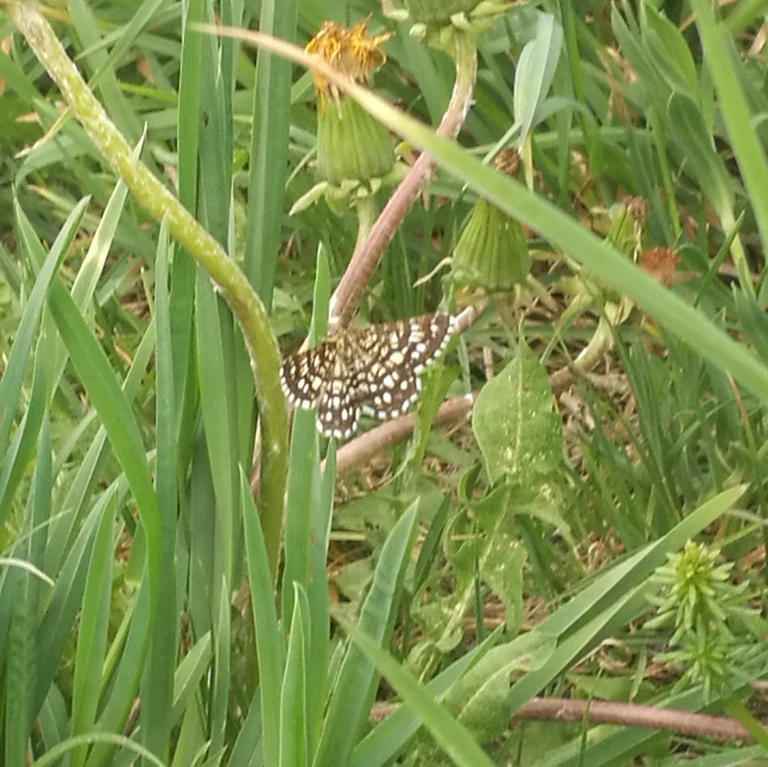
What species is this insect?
Chiasmia clathrata
